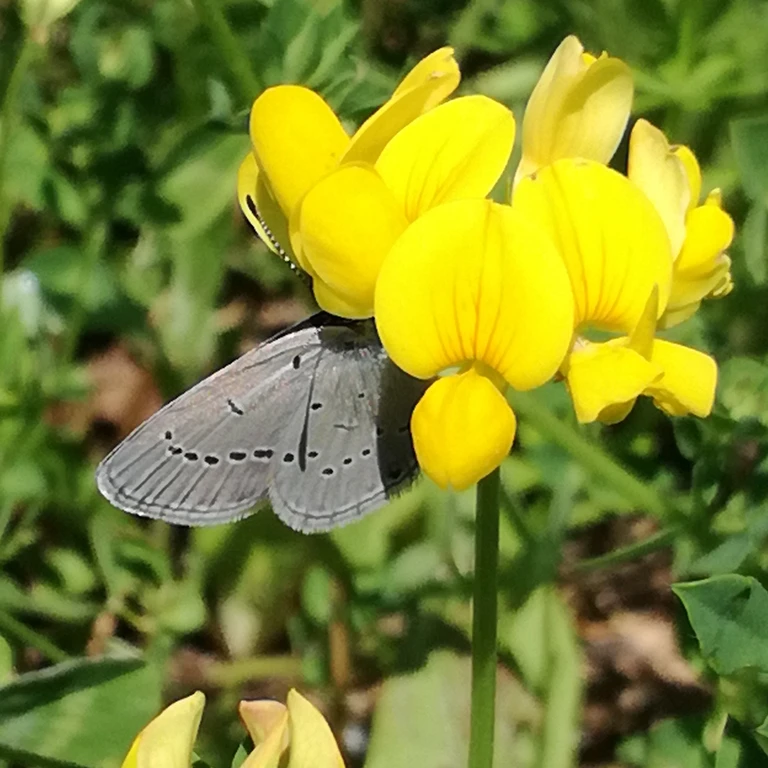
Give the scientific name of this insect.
Cupido minimus
